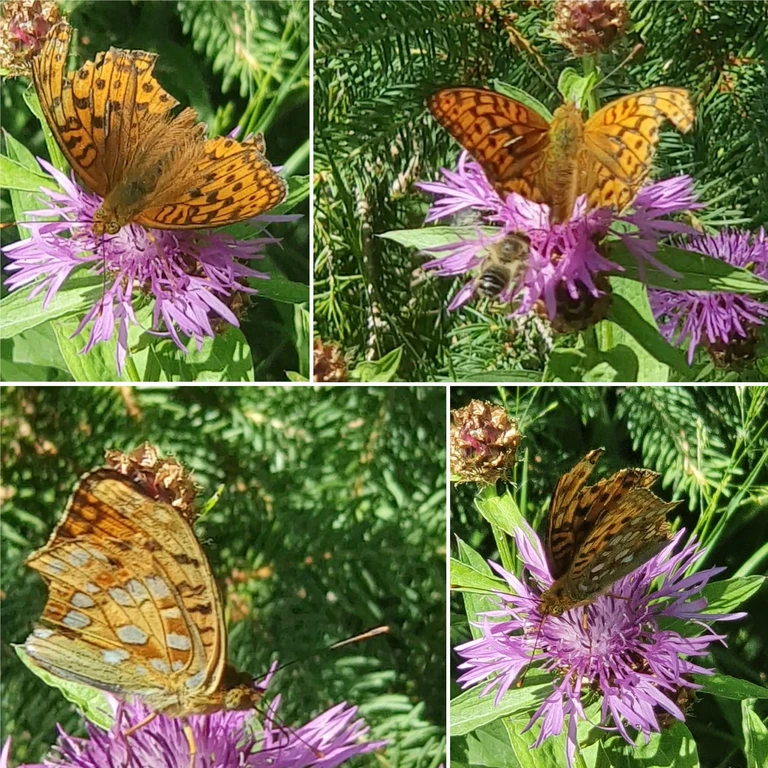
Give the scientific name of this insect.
Fabriciana adippe
